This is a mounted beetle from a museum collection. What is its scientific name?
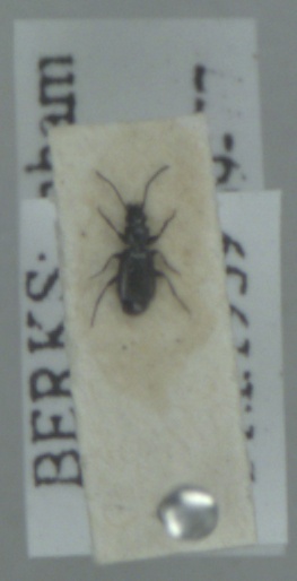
Microlestes maurus
